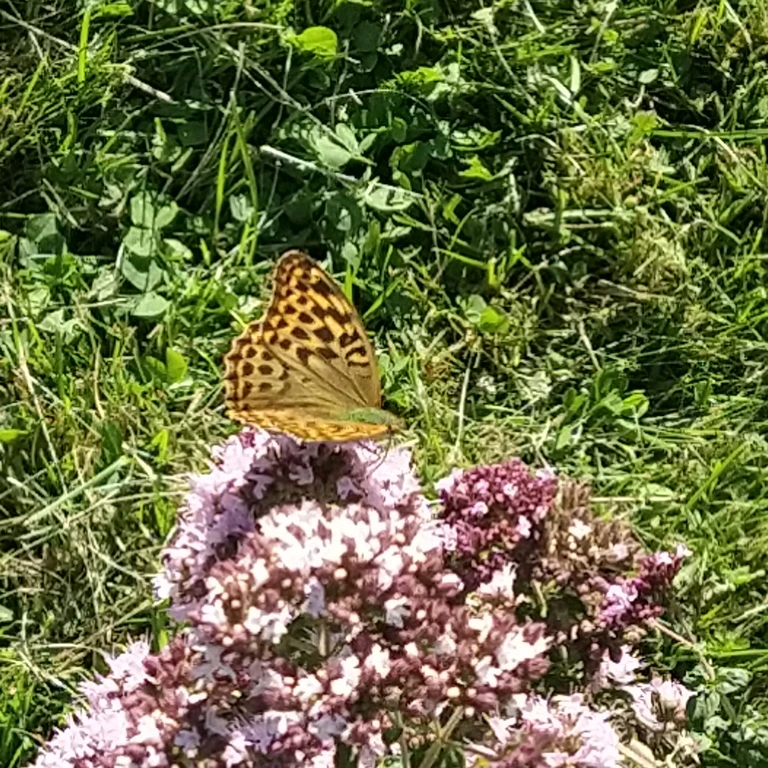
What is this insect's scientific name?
Argynnis paphia
